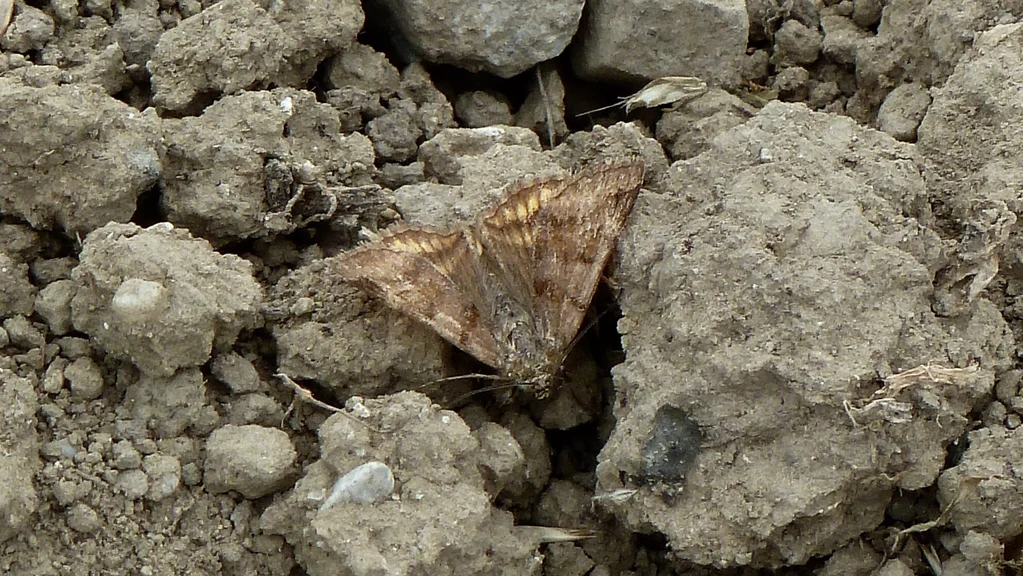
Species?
Euclidia glyphica
